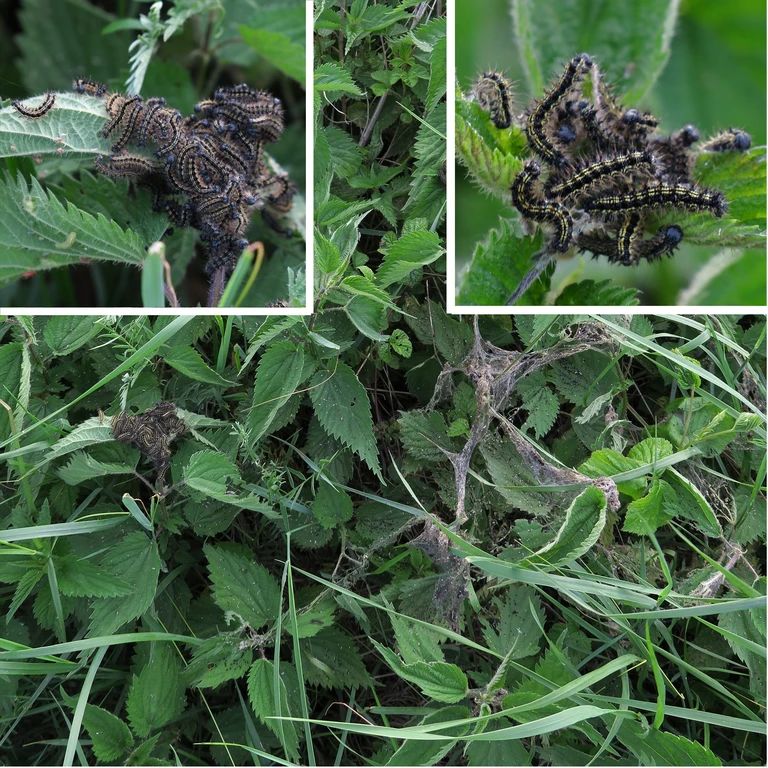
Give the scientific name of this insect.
Aglais urticae
